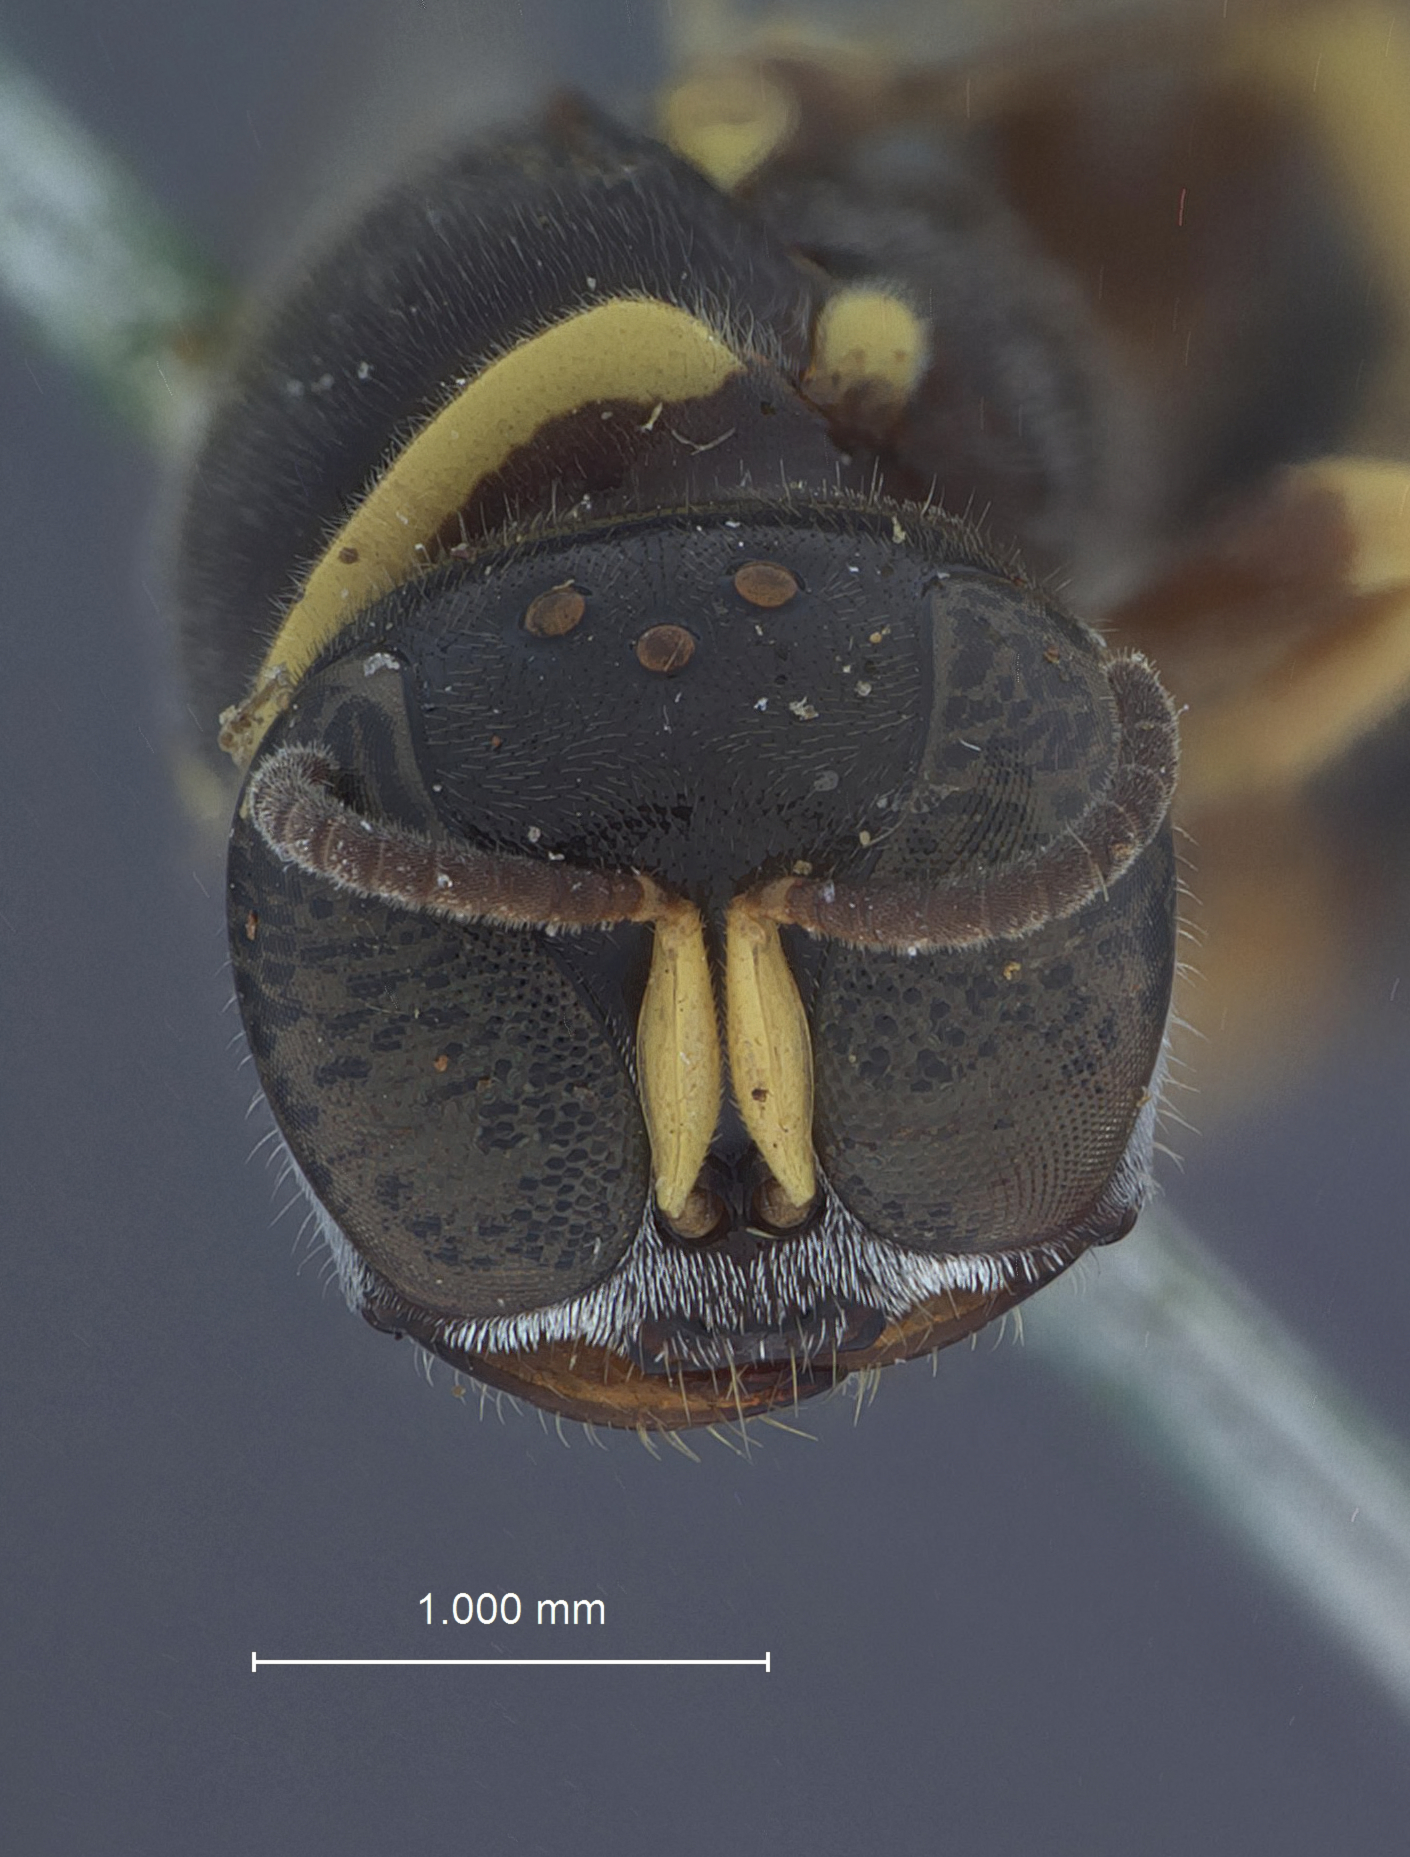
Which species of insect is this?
Piyuma accepta
